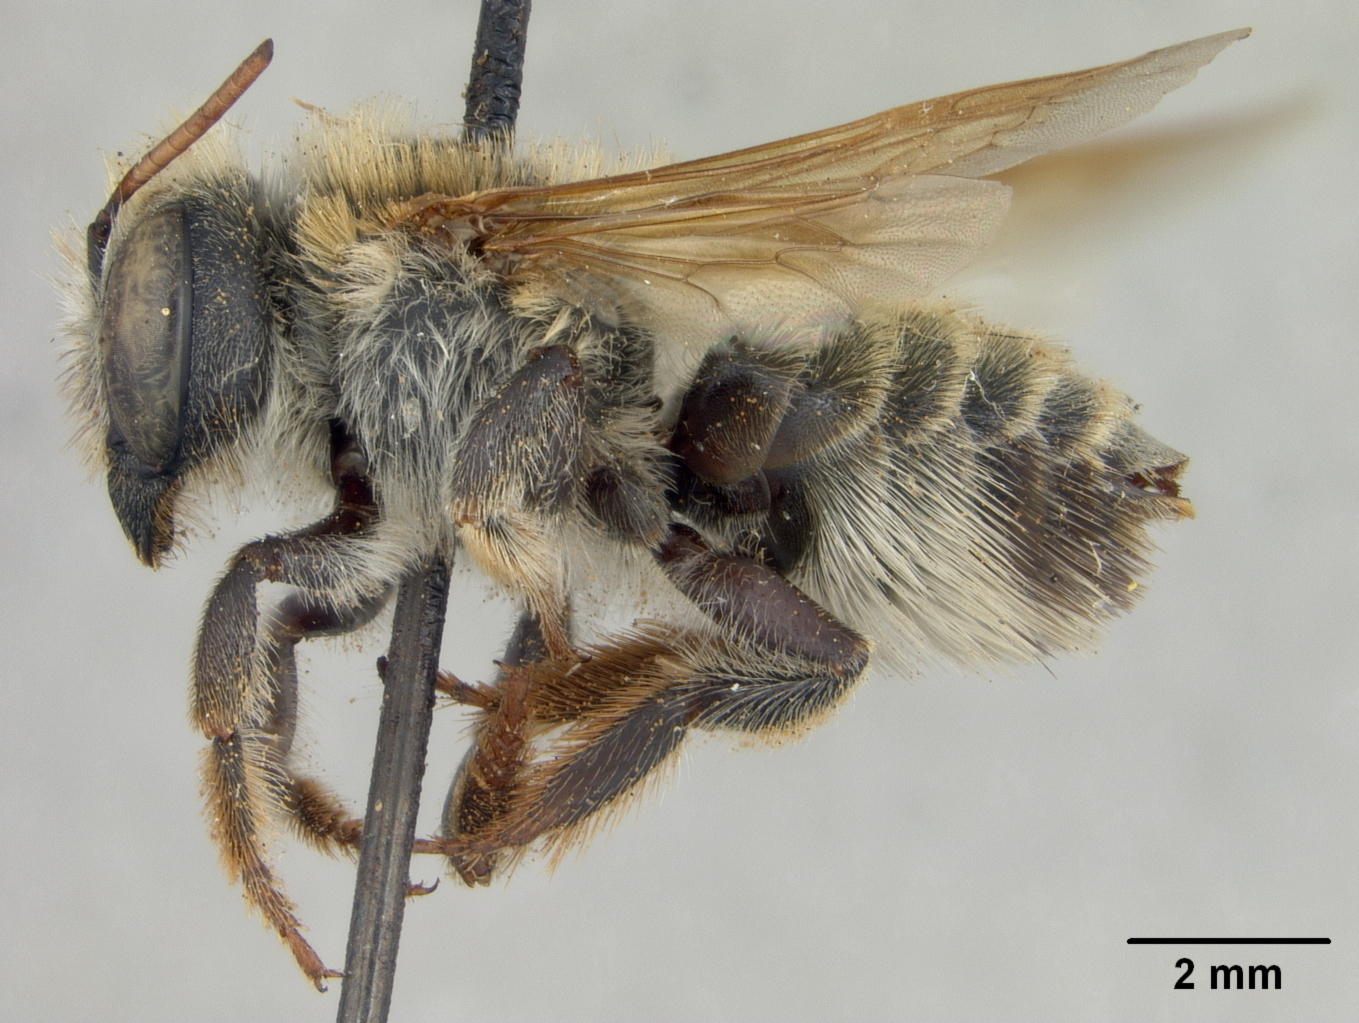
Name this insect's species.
Megachile viator
